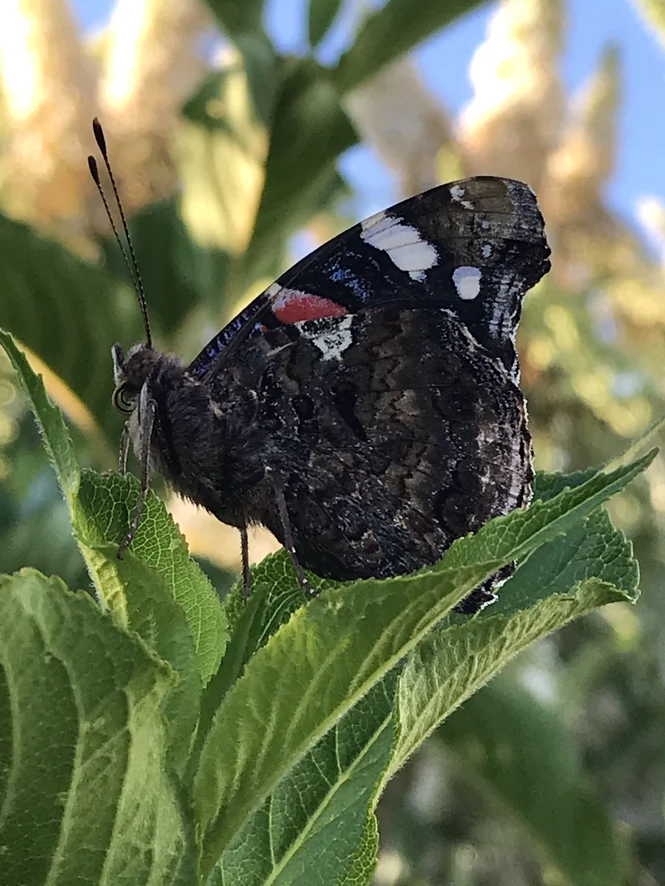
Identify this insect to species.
Vanessa atalanta
